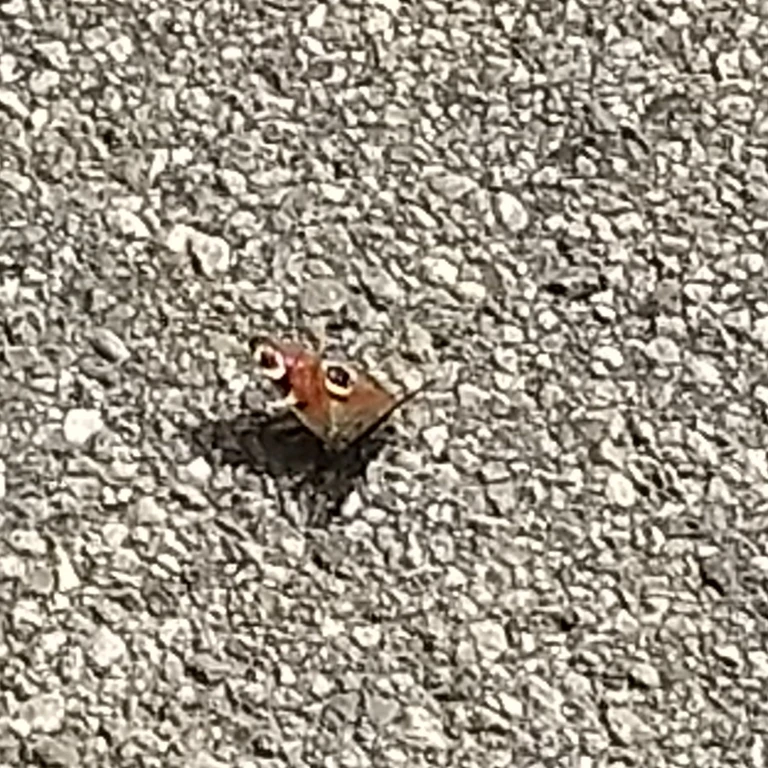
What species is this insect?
Aglais io
